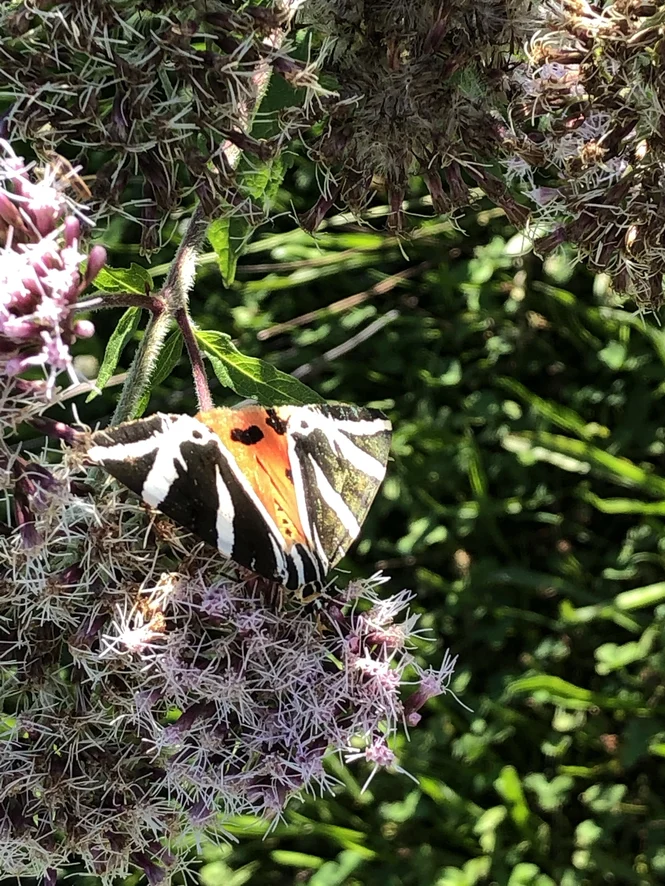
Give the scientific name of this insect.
Euplagia quadripunctaria
